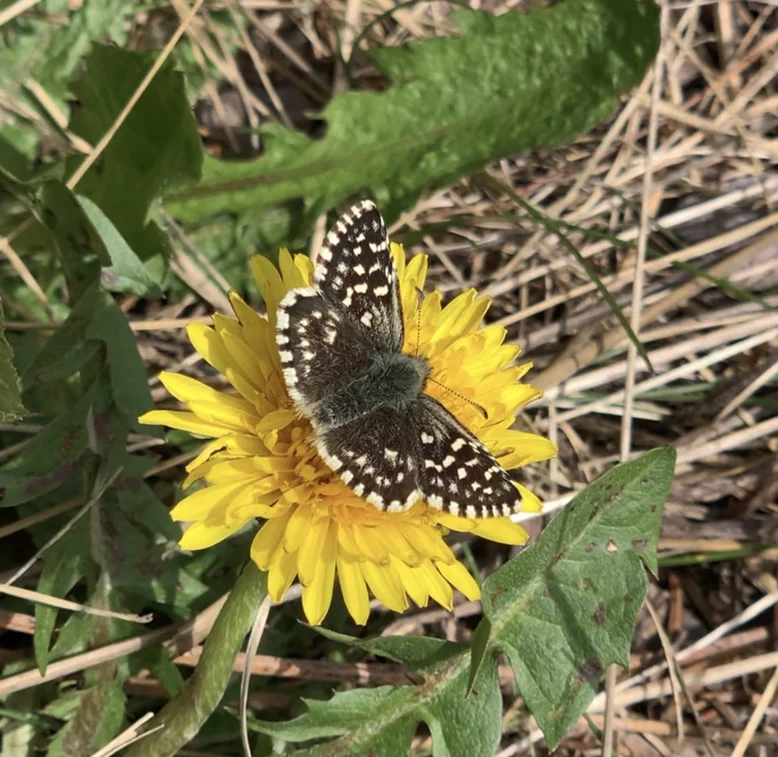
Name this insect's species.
Pyrgus malvae
